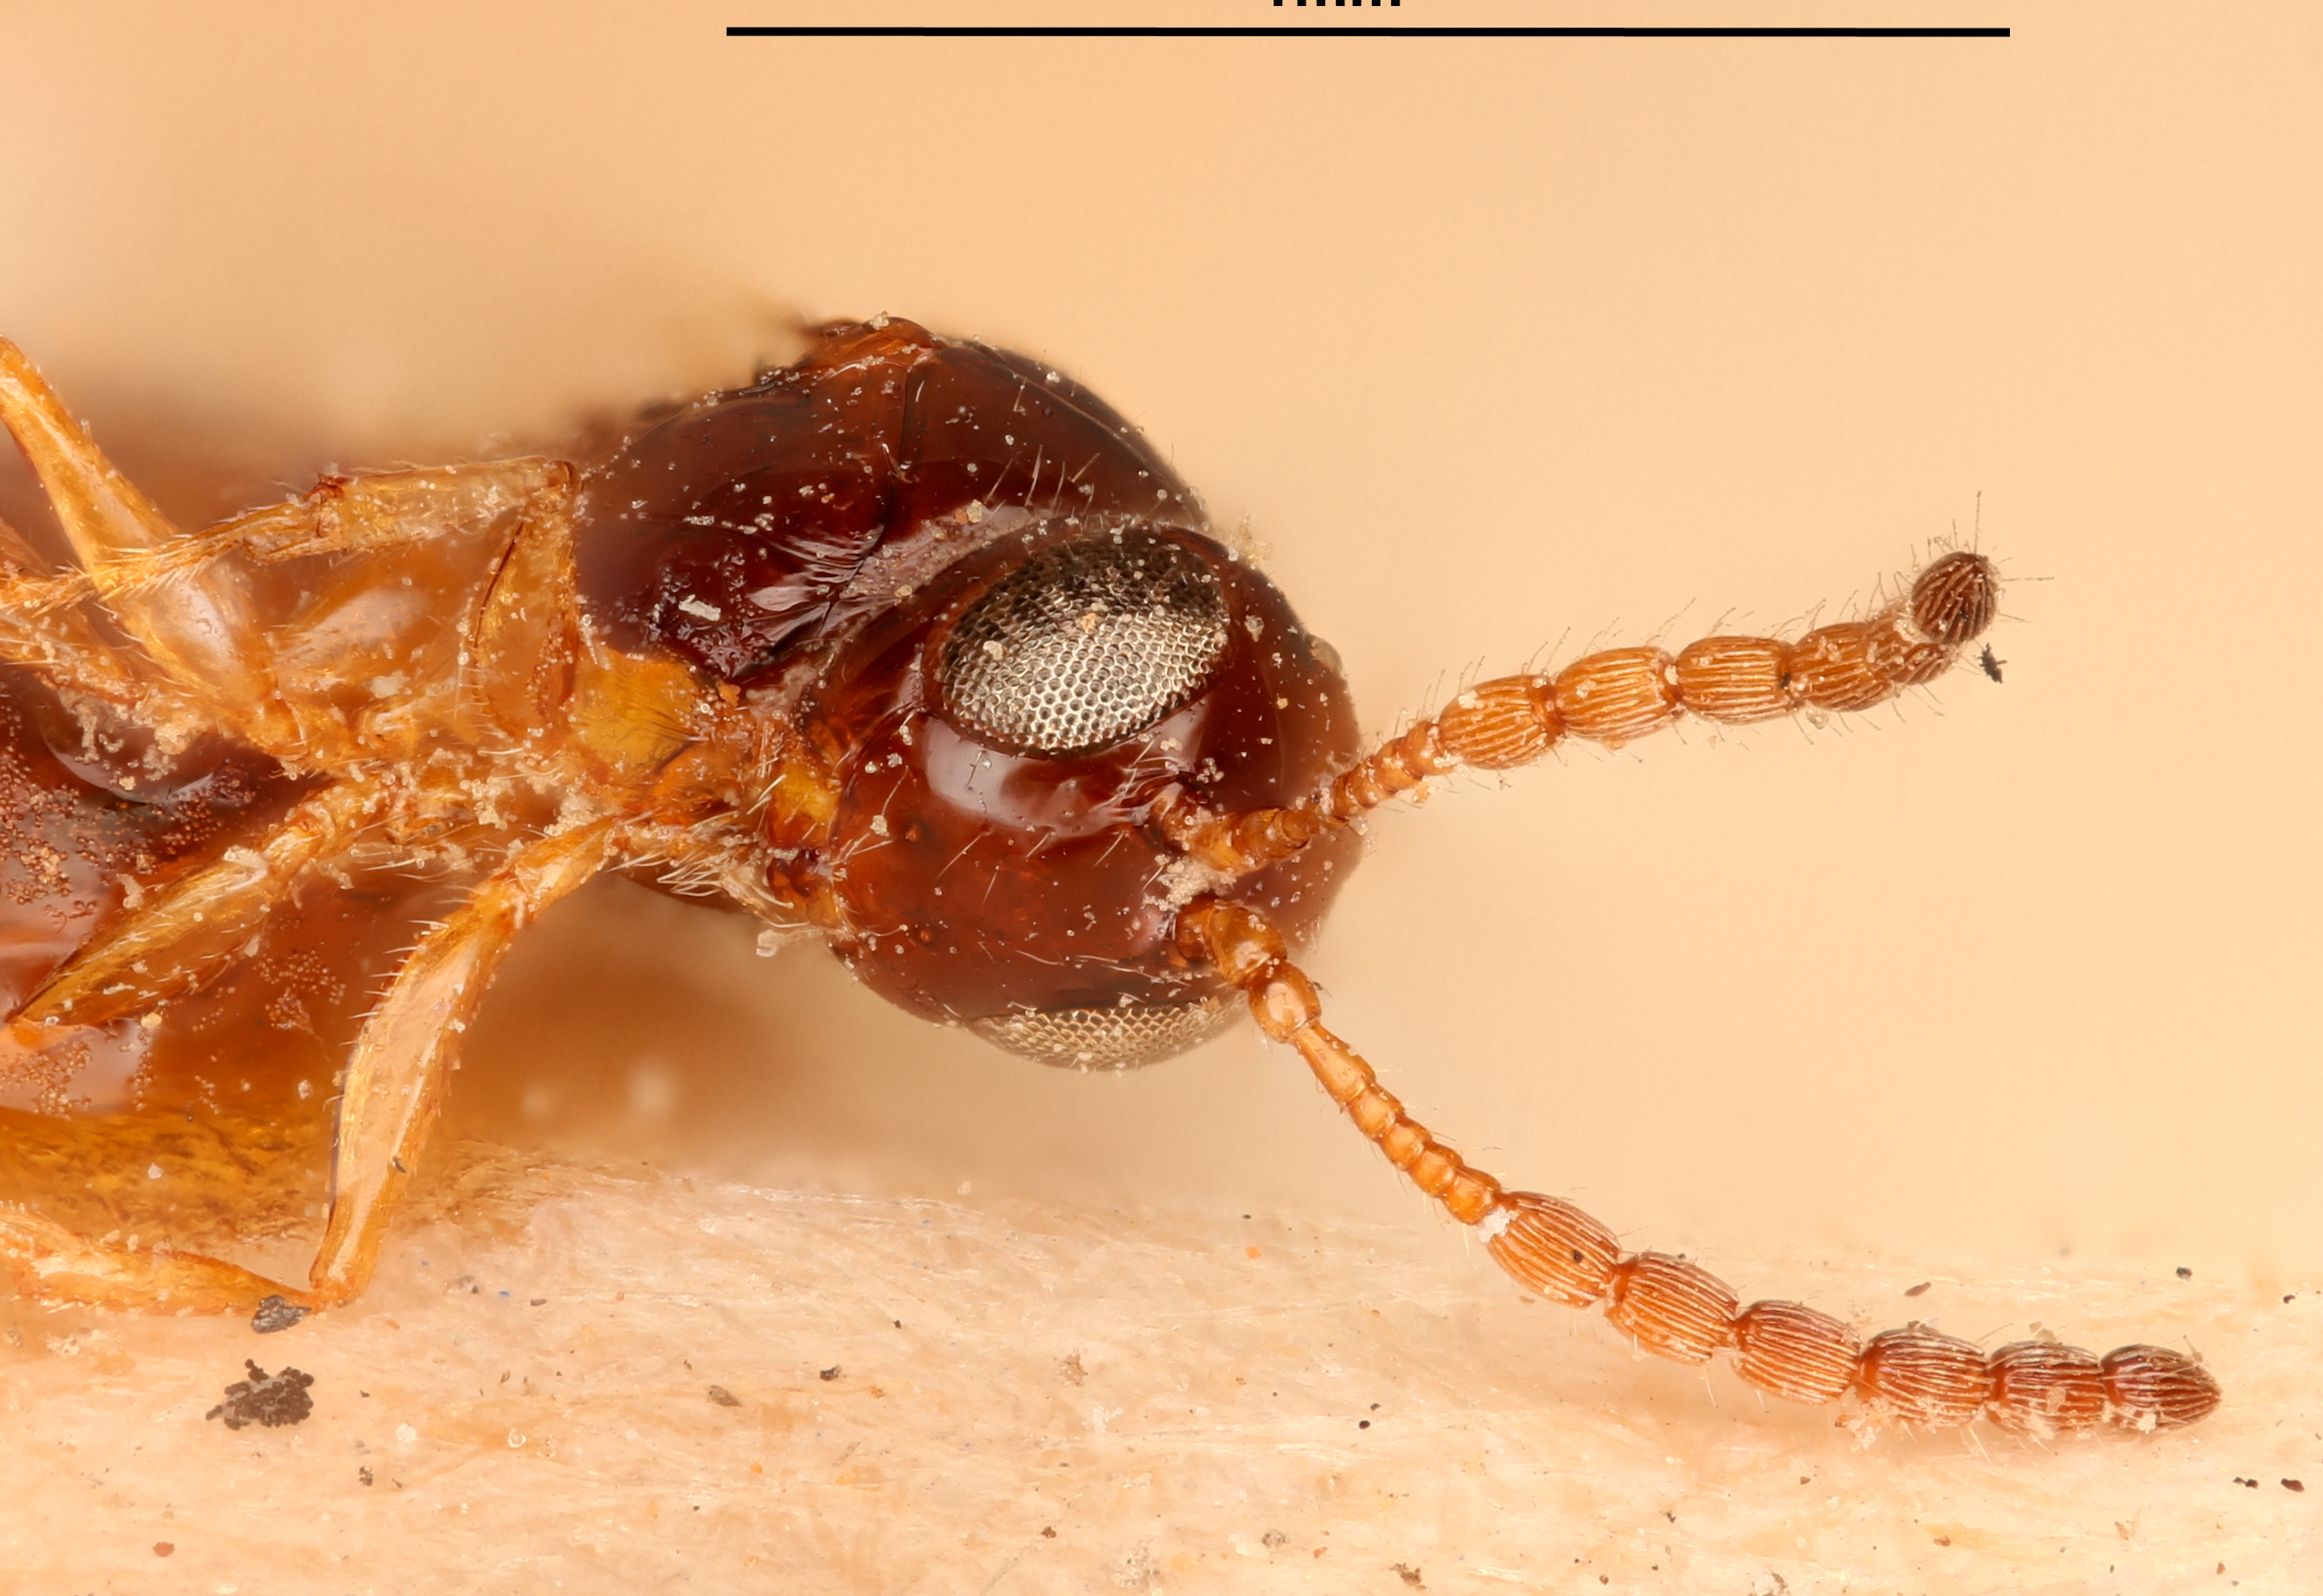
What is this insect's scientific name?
Hexaplasta zig-zag
